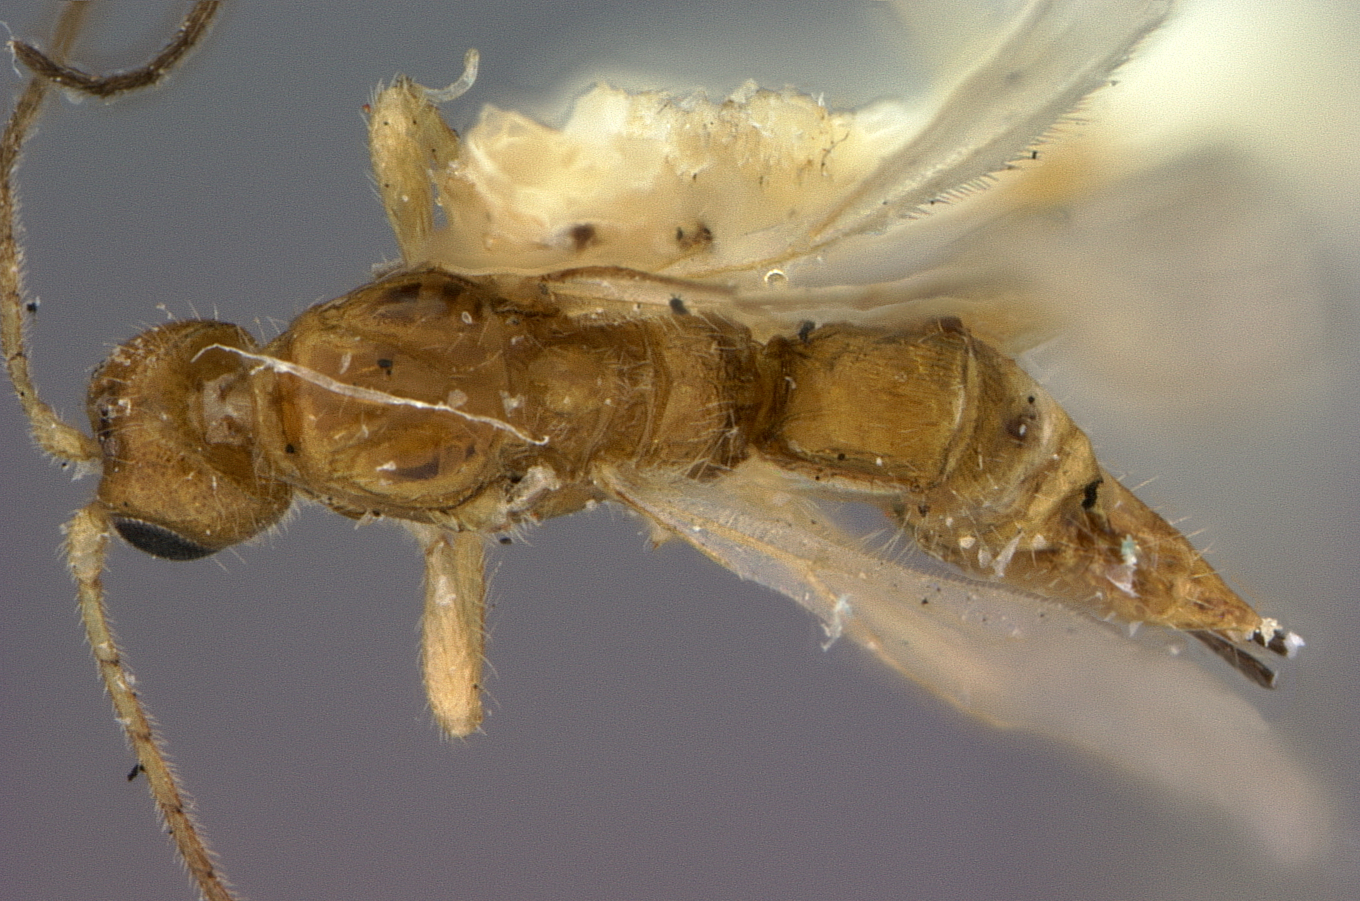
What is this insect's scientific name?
Labania straminea
